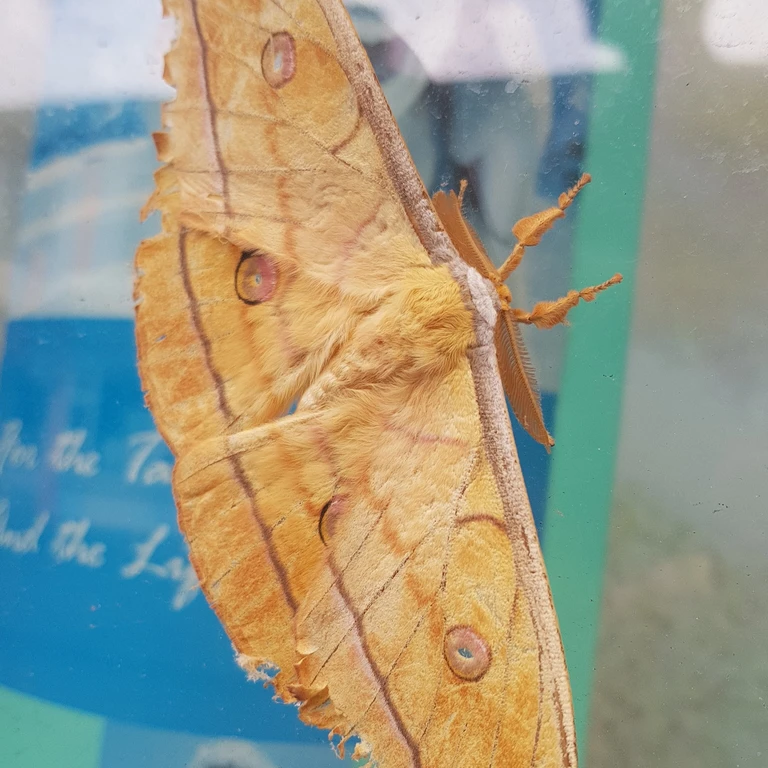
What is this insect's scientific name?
Antheraea yamamai
